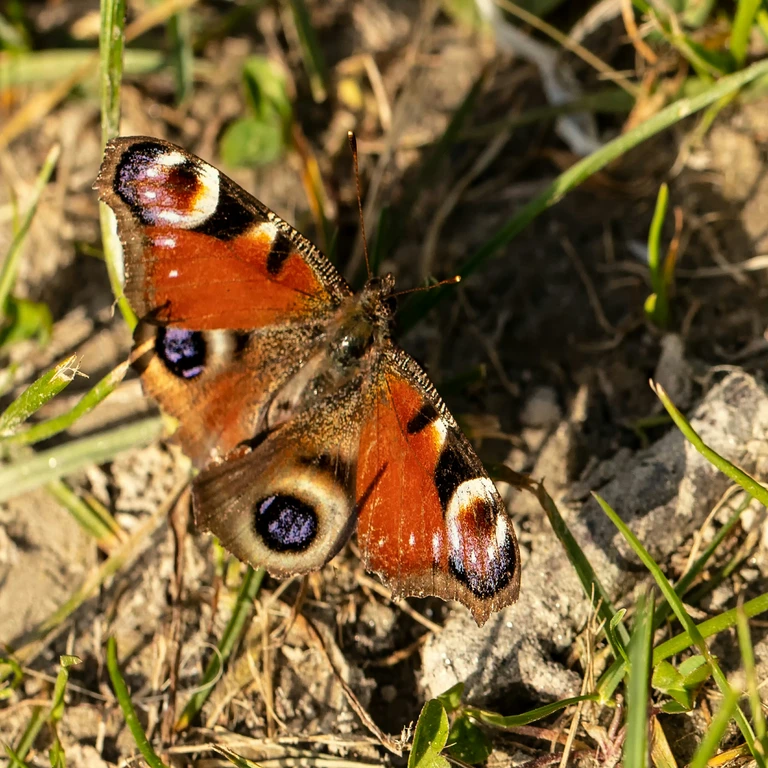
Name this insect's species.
Aglais io
